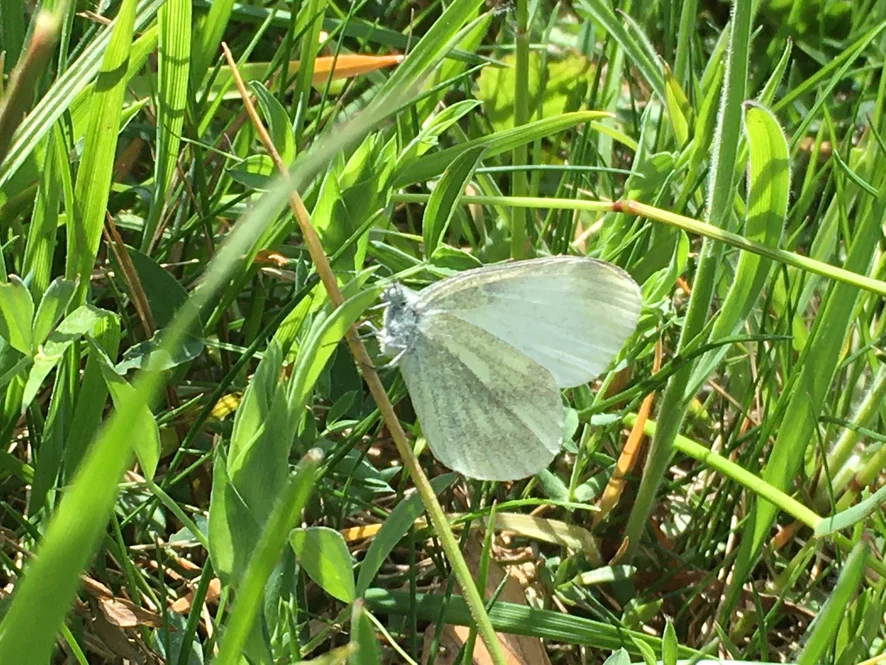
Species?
Leptidea sinapis/juvernica
